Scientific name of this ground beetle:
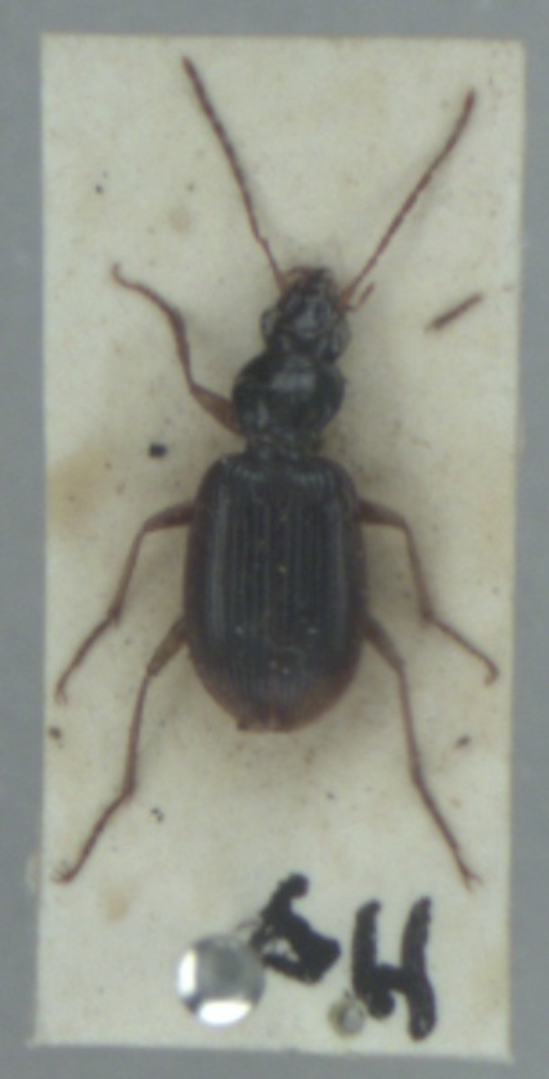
Paranchus albipes
